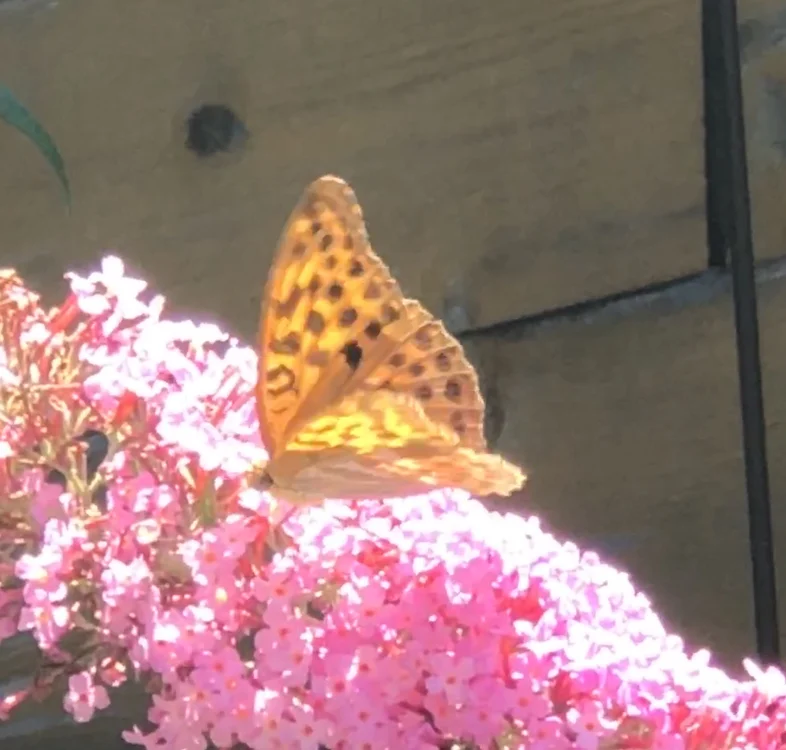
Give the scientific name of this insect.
Argynnis paphia
